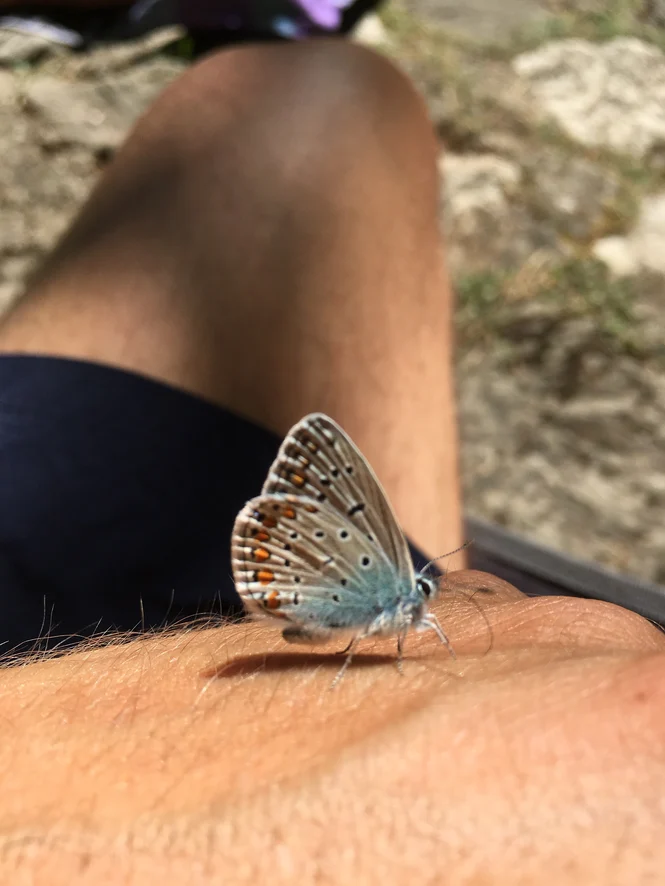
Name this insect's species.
Polyommatus icarus
